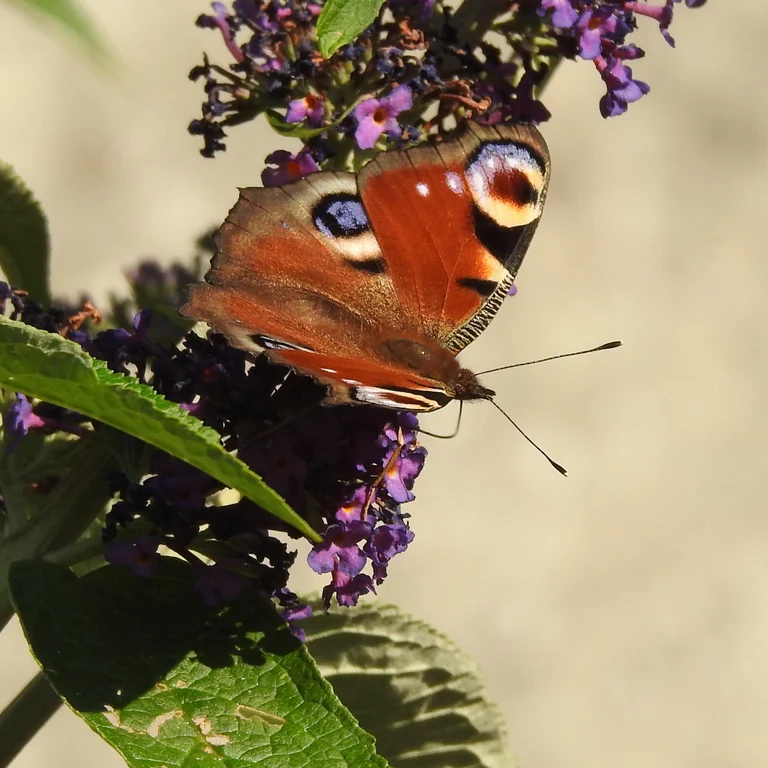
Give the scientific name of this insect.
Aglais io
